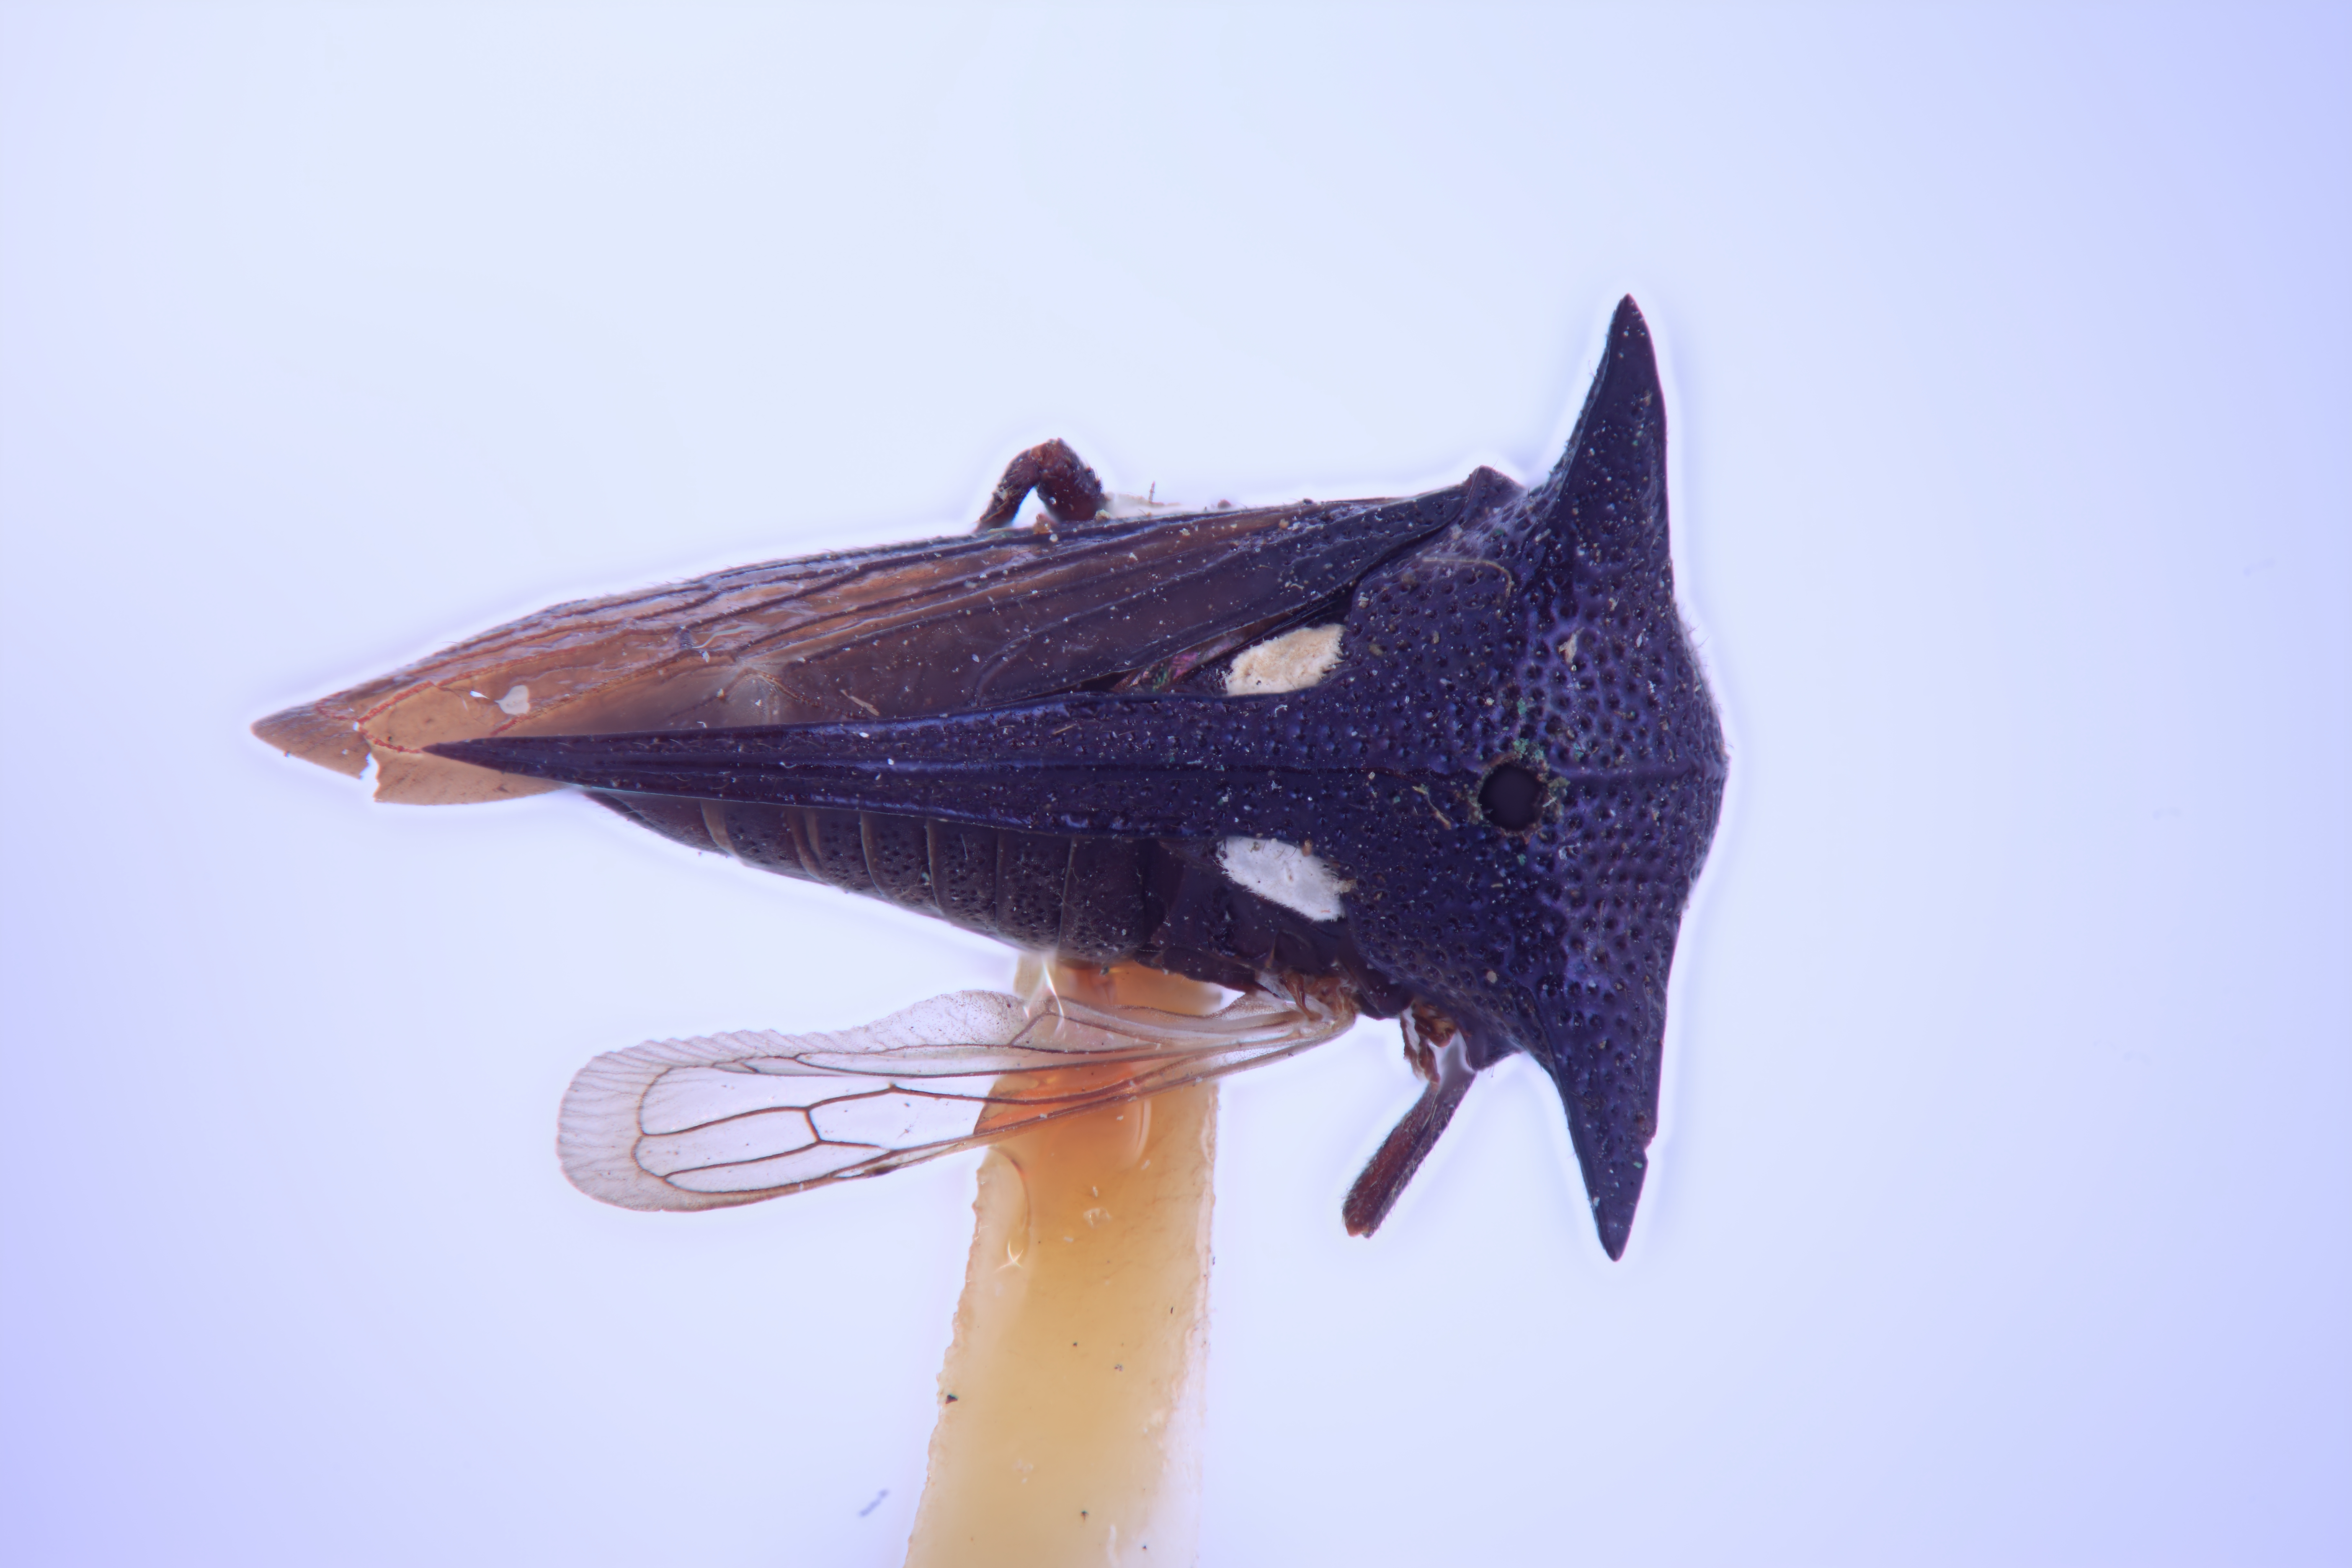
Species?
Sertorius acuticornis
